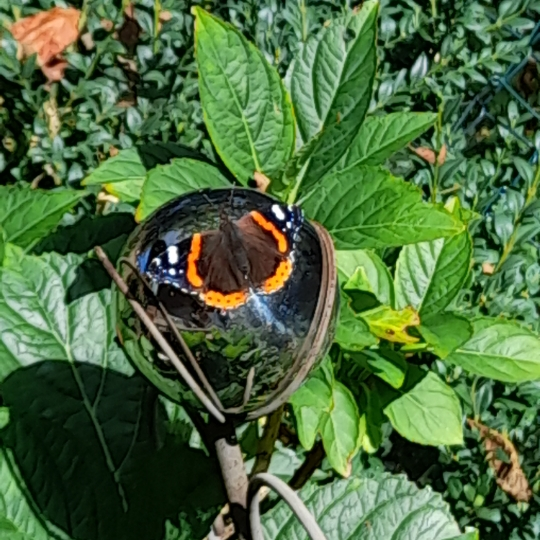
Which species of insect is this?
Vanessa atalanta
